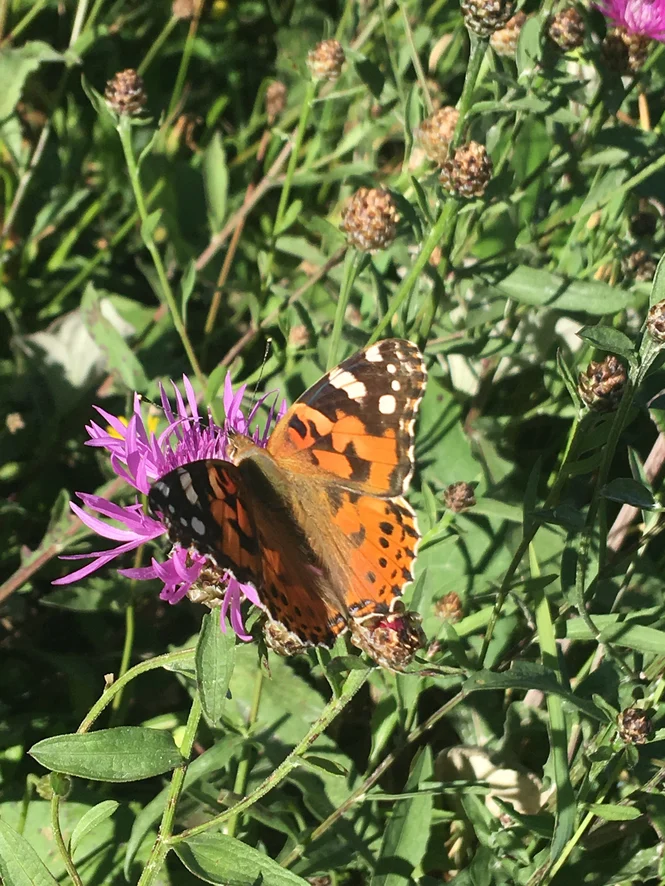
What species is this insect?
Vanessa cardui
